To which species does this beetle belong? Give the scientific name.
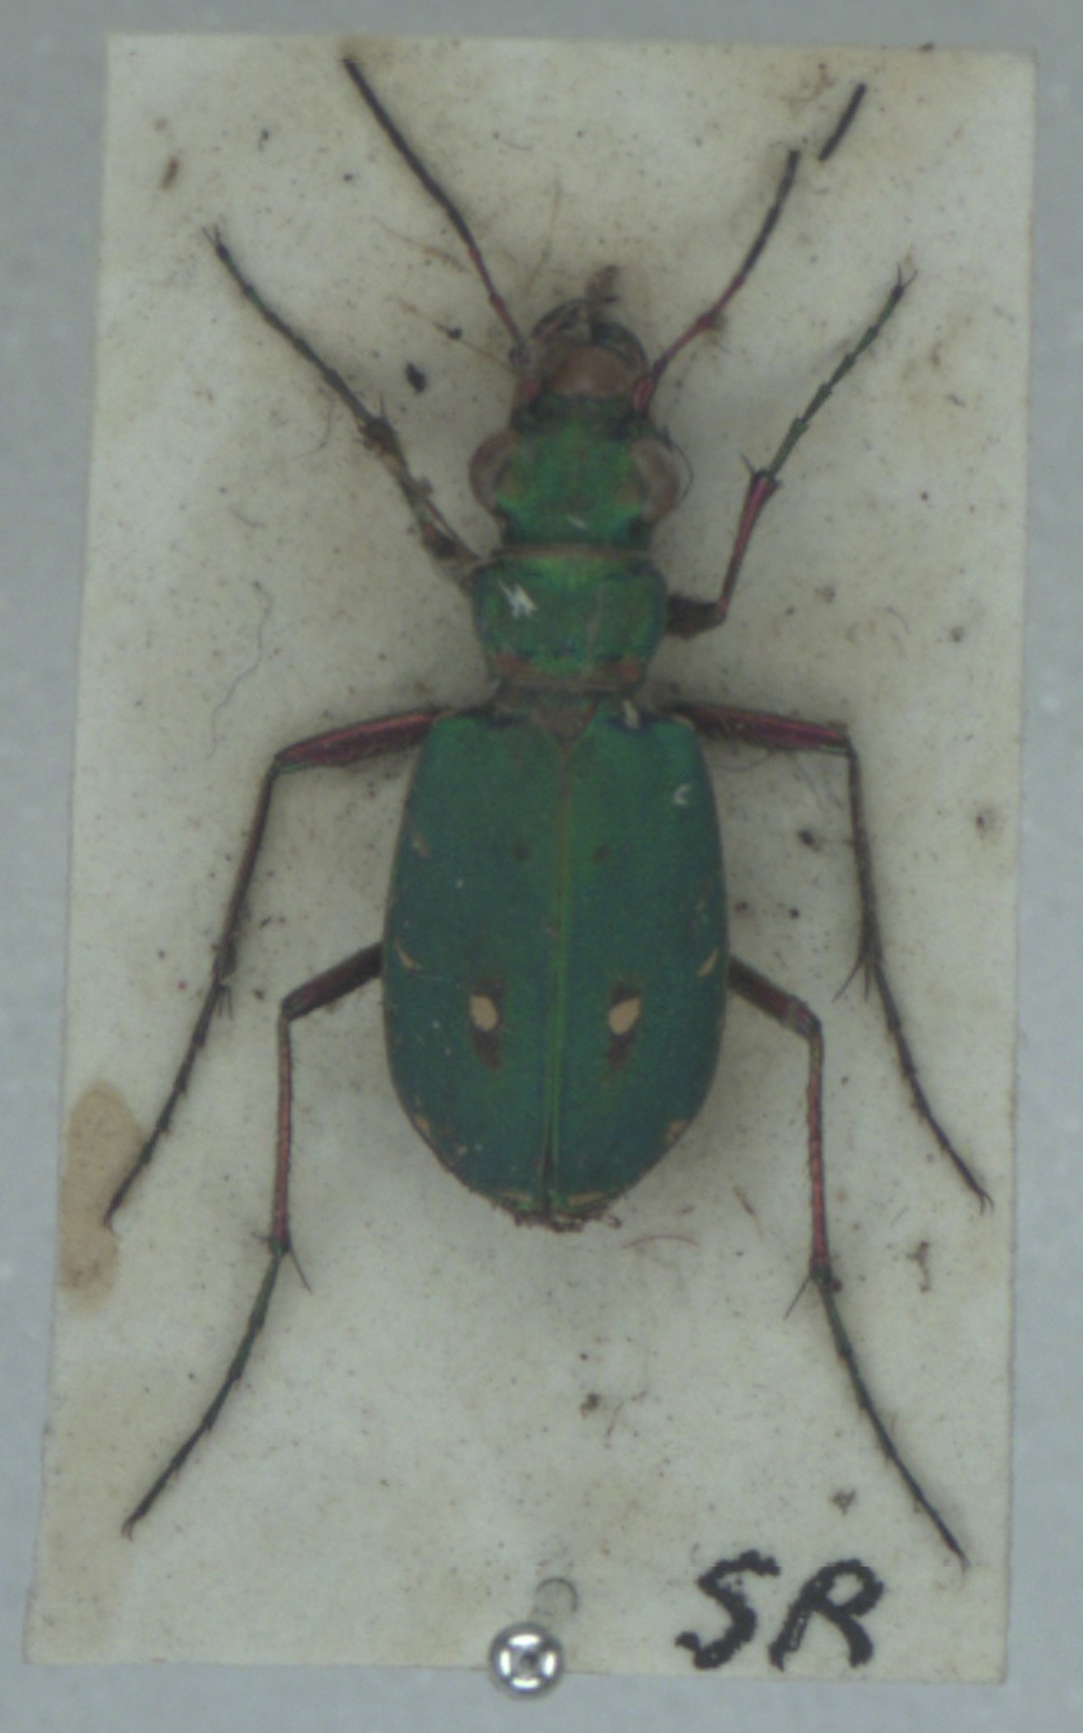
Cicindela campestris
